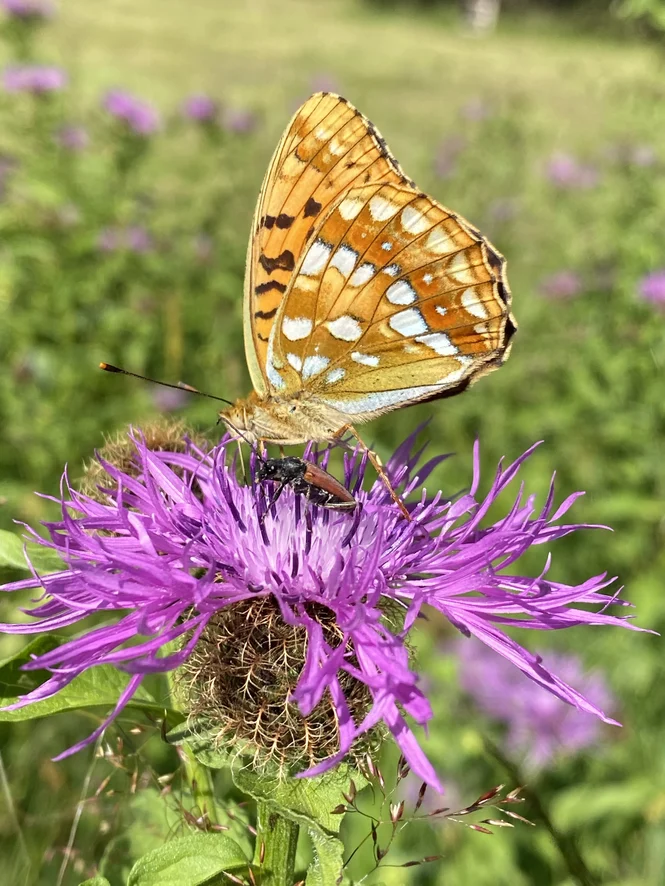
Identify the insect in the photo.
Fabriciana adippe
